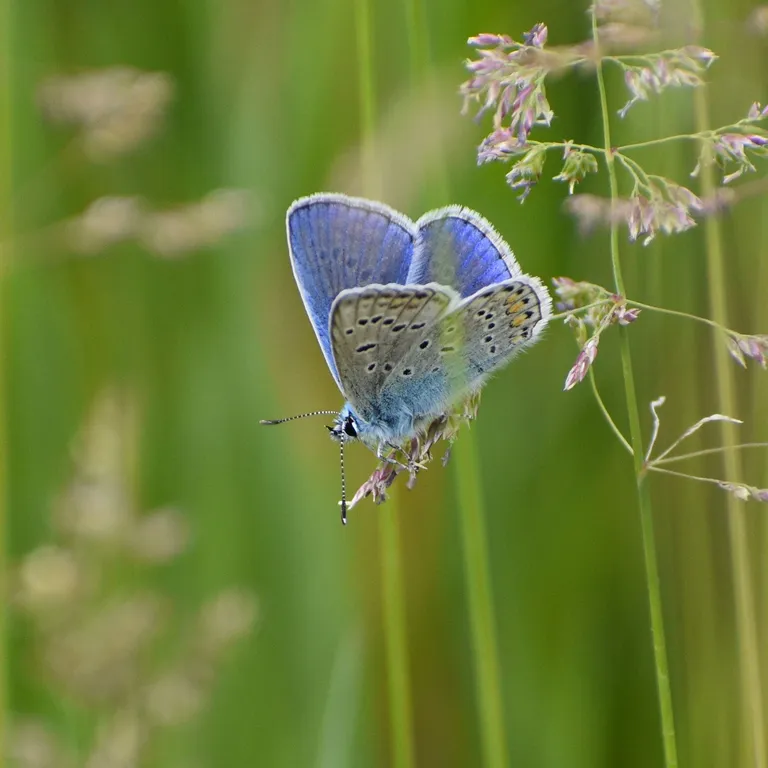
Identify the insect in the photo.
Polyommatus icarus
